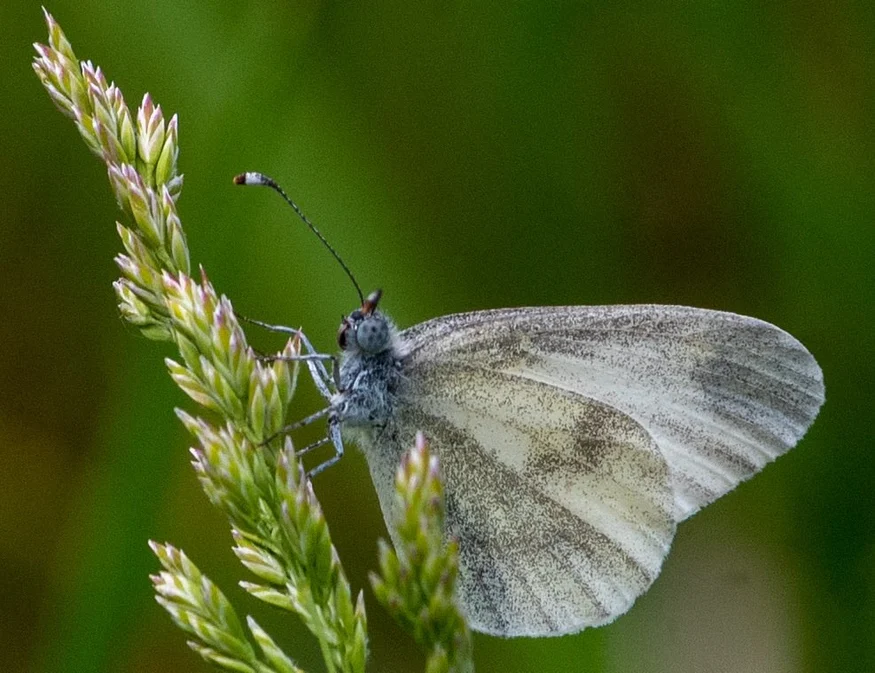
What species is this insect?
Leptidea sinapis/juvernica
